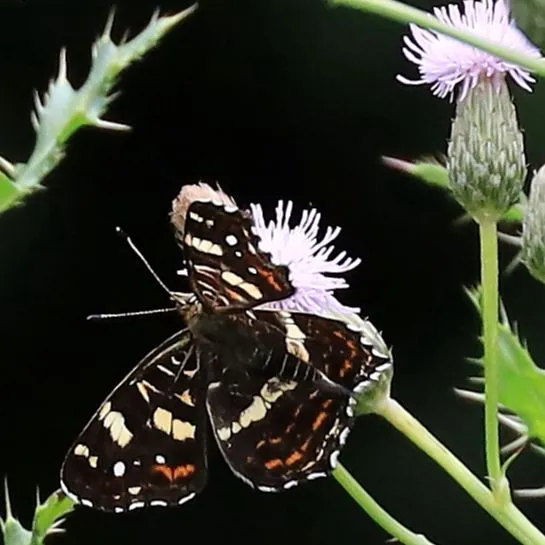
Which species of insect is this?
Araschnia levana
